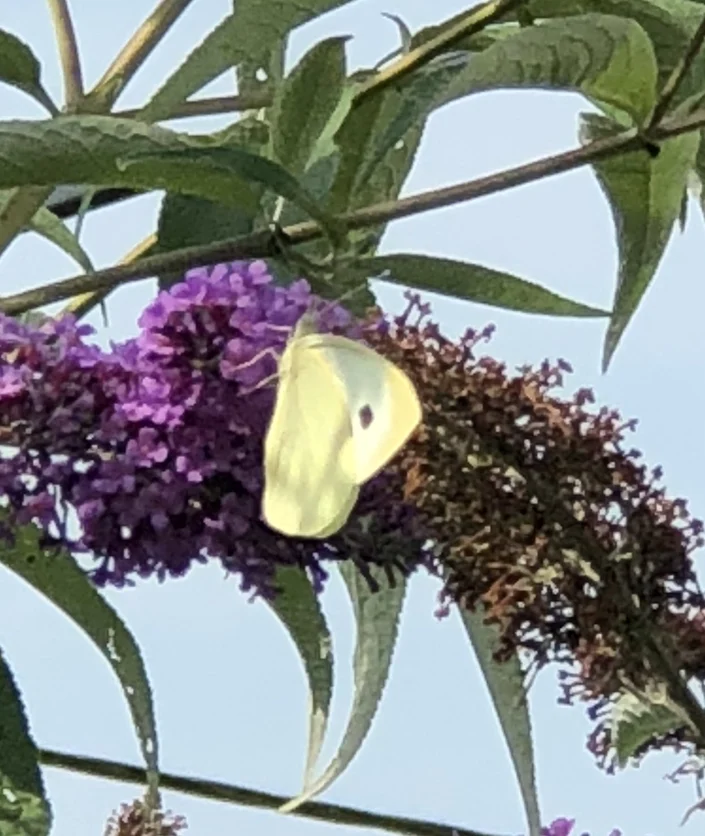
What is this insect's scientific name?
Pieris brassicae
